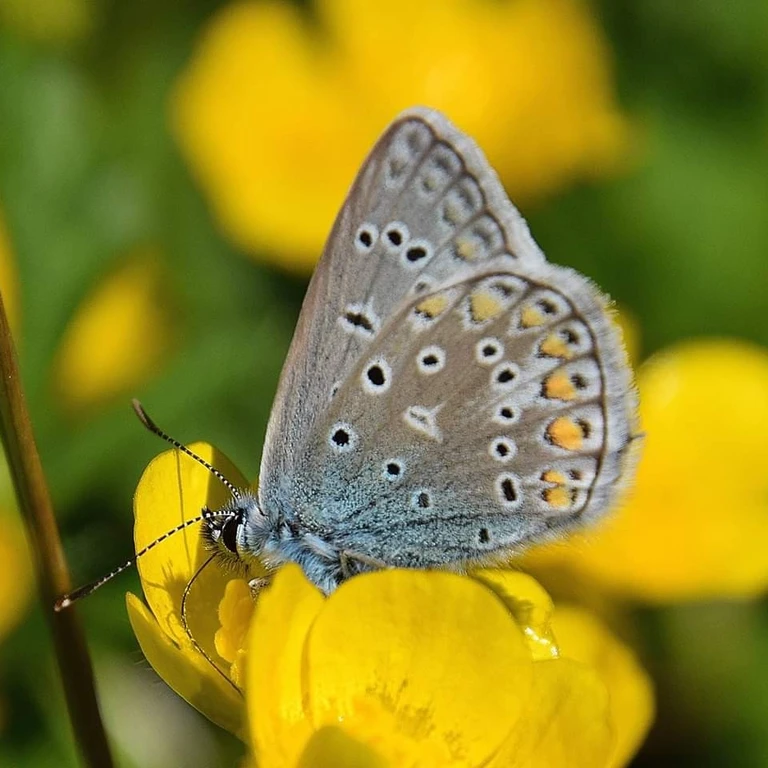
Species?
Polyommatus icarus
